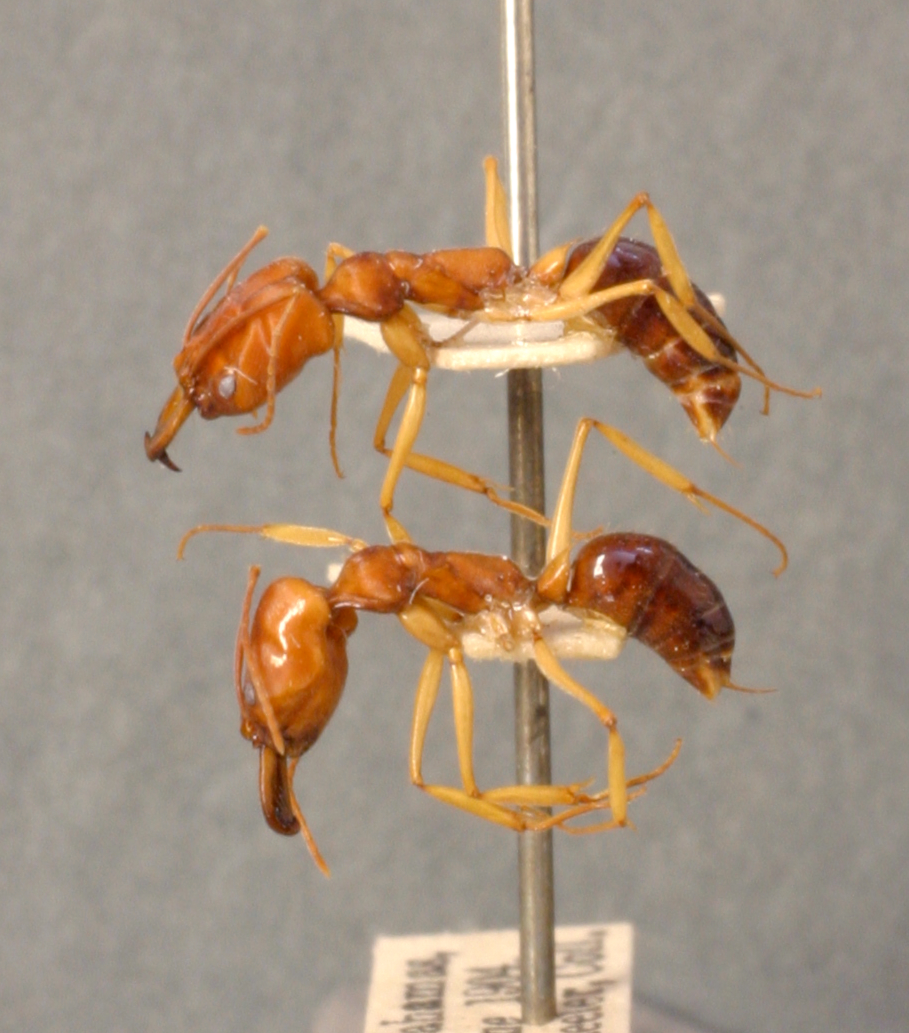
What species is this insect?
Odontomachus haematodes
